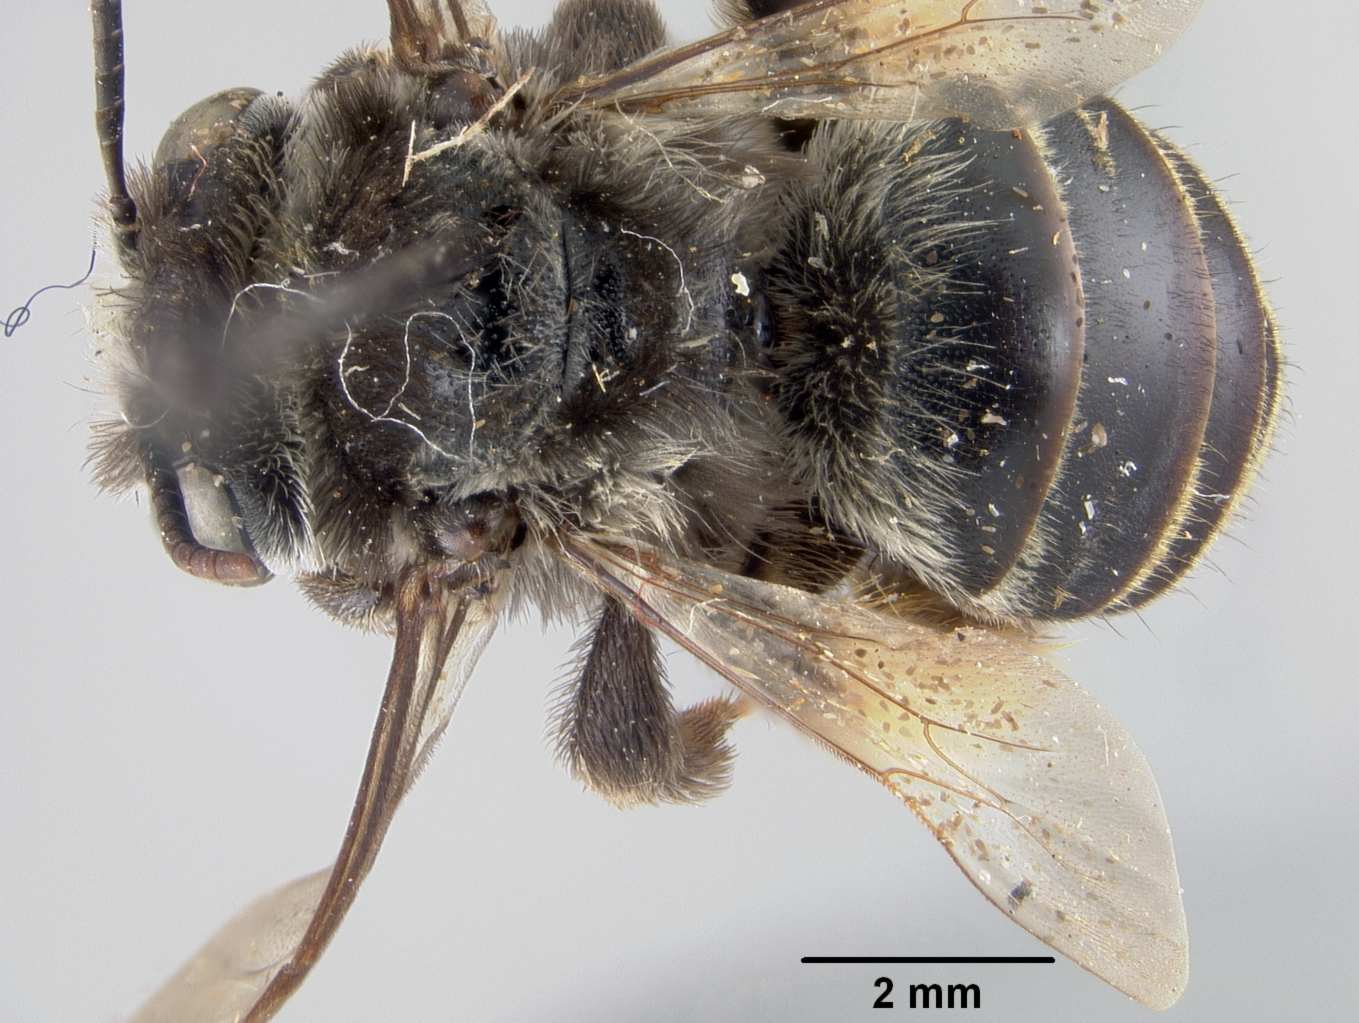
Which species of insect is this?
Melissodes atripicta
